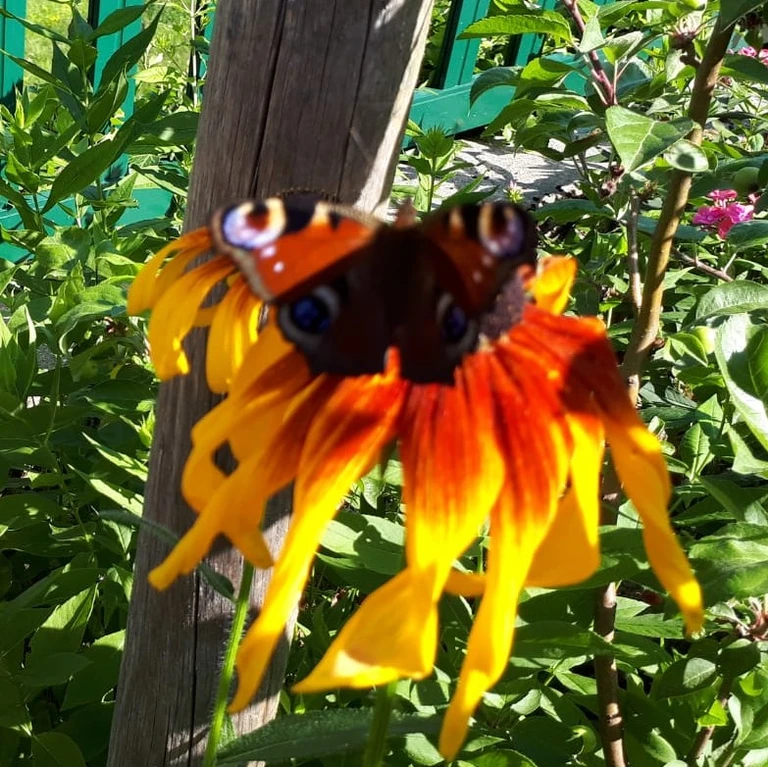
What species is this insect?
Aglais io
